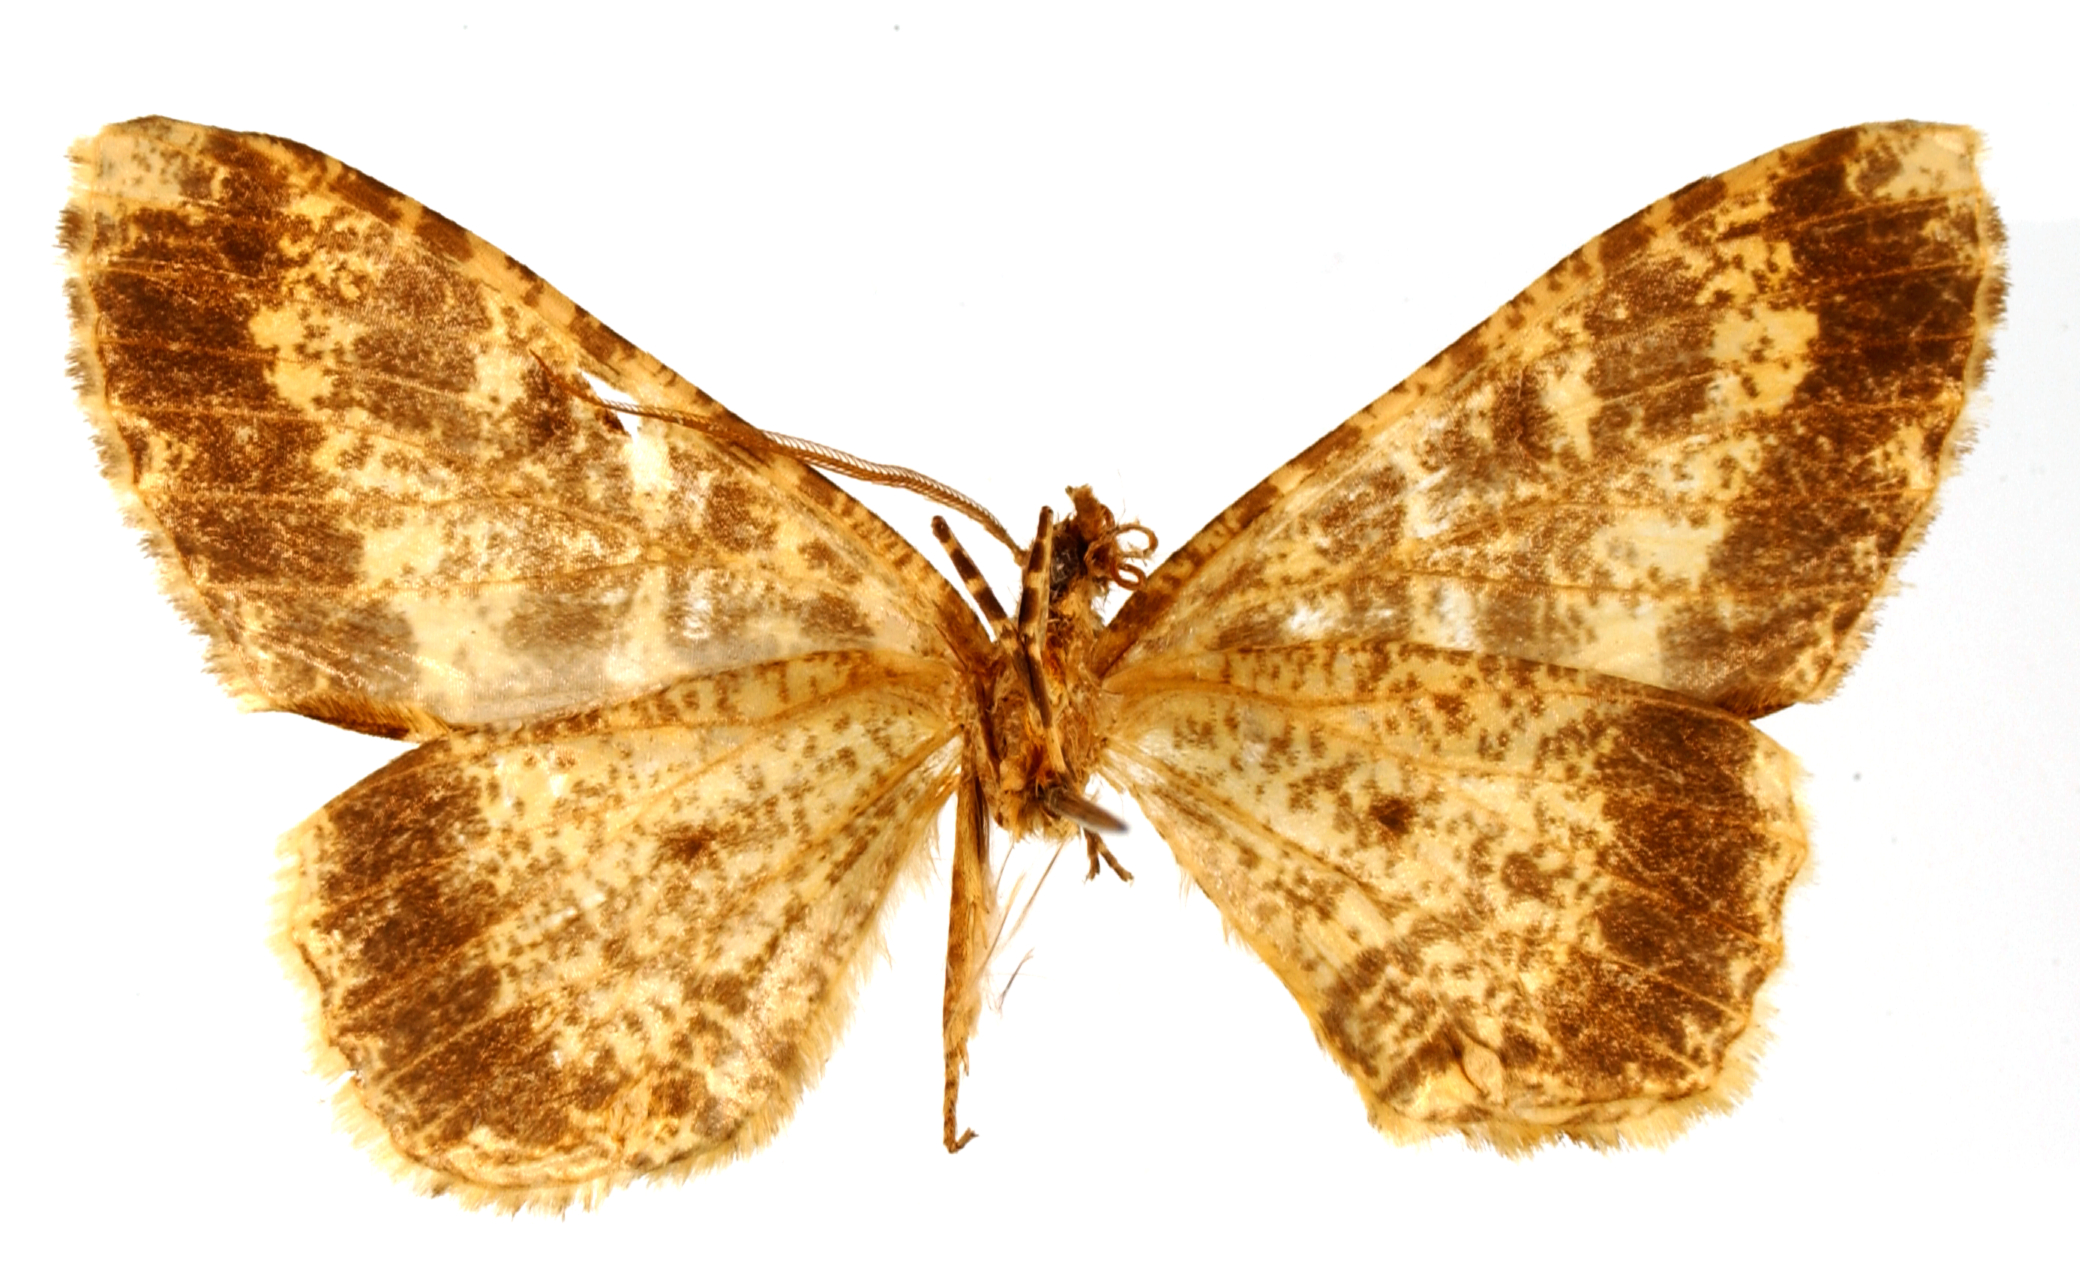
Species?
Pherotesia simulatrix
